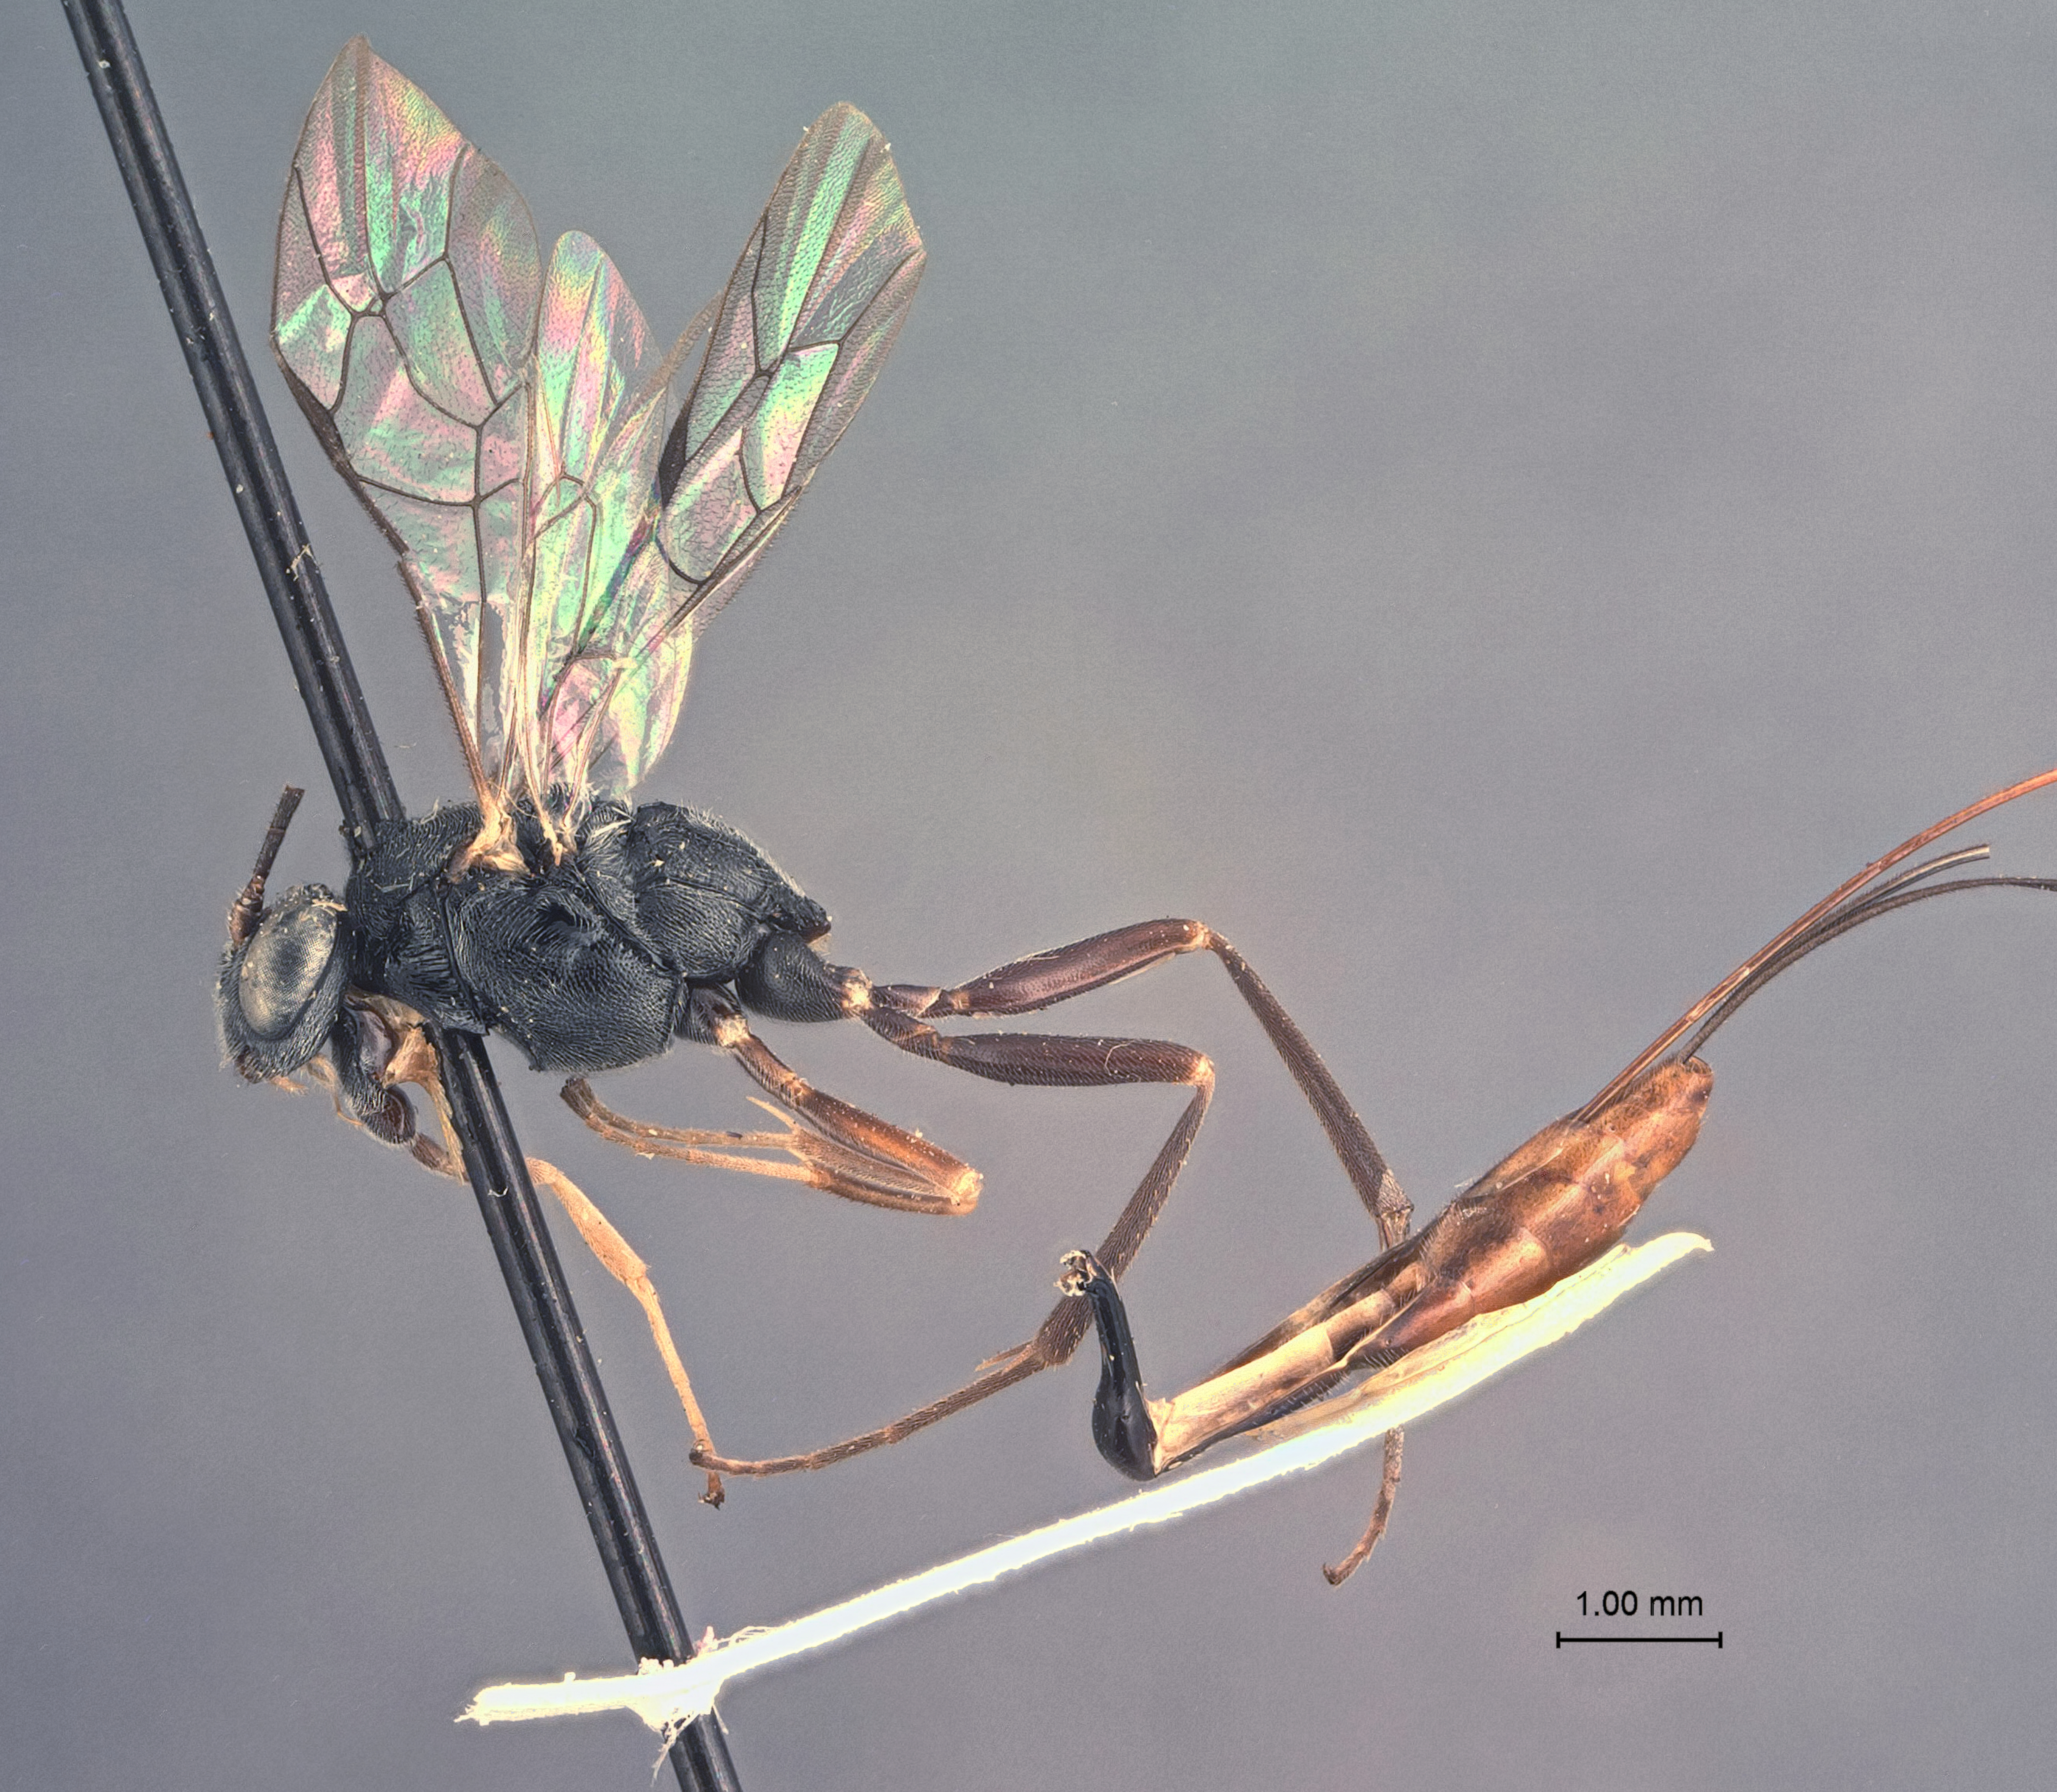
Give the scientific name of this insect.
Idechthis nigricoxalis
